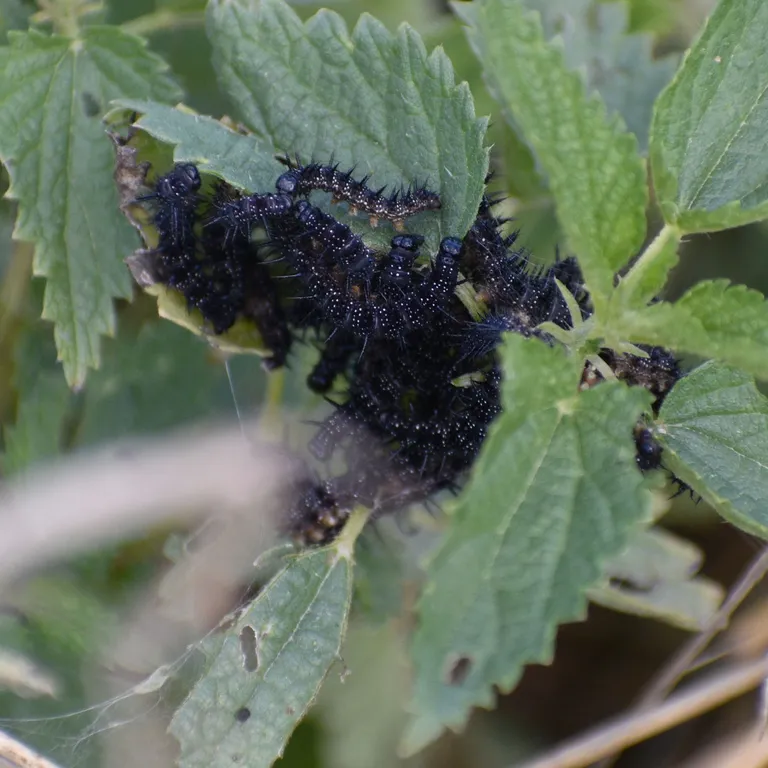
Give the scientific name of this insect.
Aglais io
